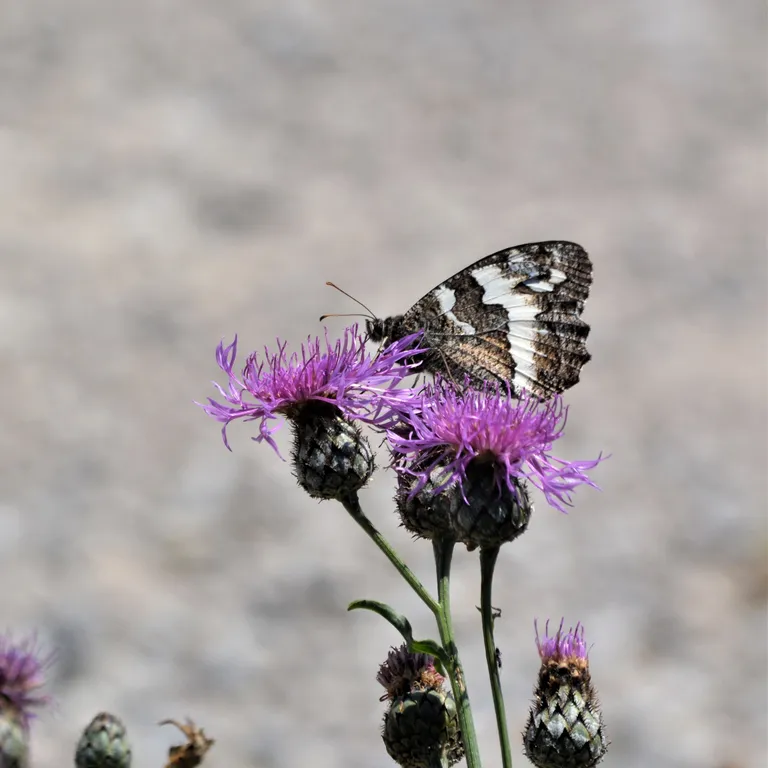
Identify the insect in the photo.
Brintesia circe
